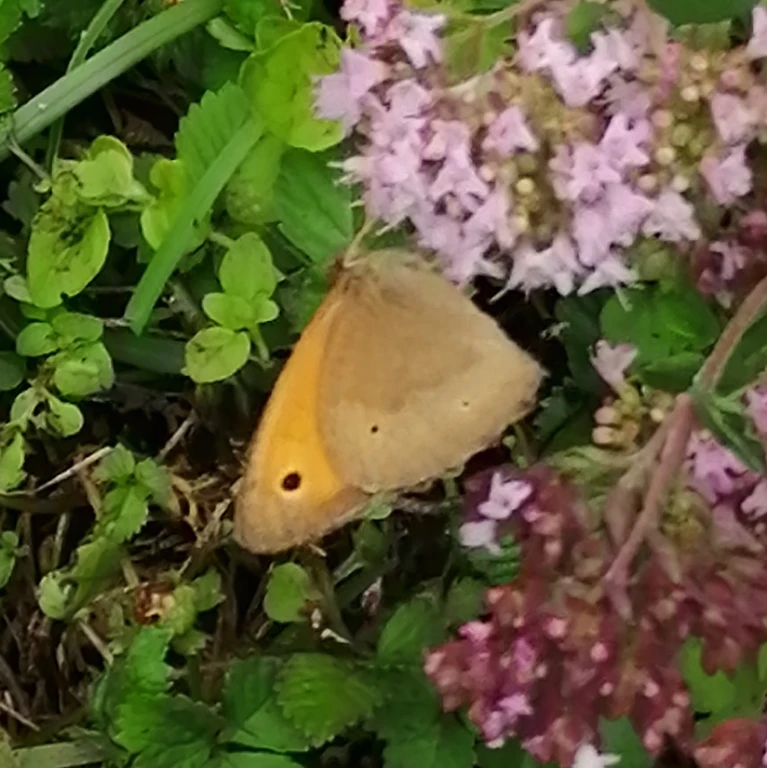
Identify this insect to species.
Maniola jurtina
